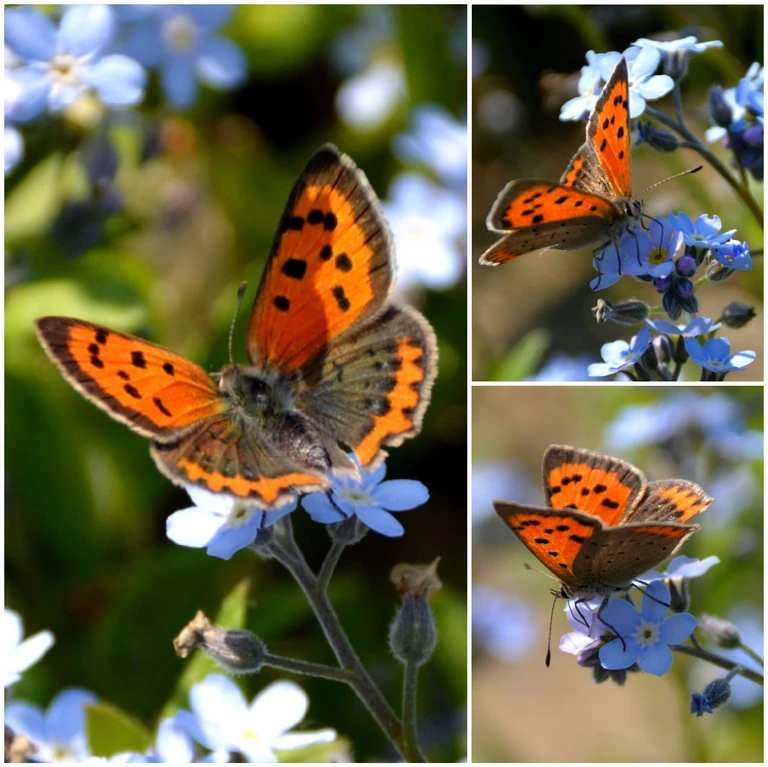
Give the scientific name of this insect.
Lycaena phlaeas
